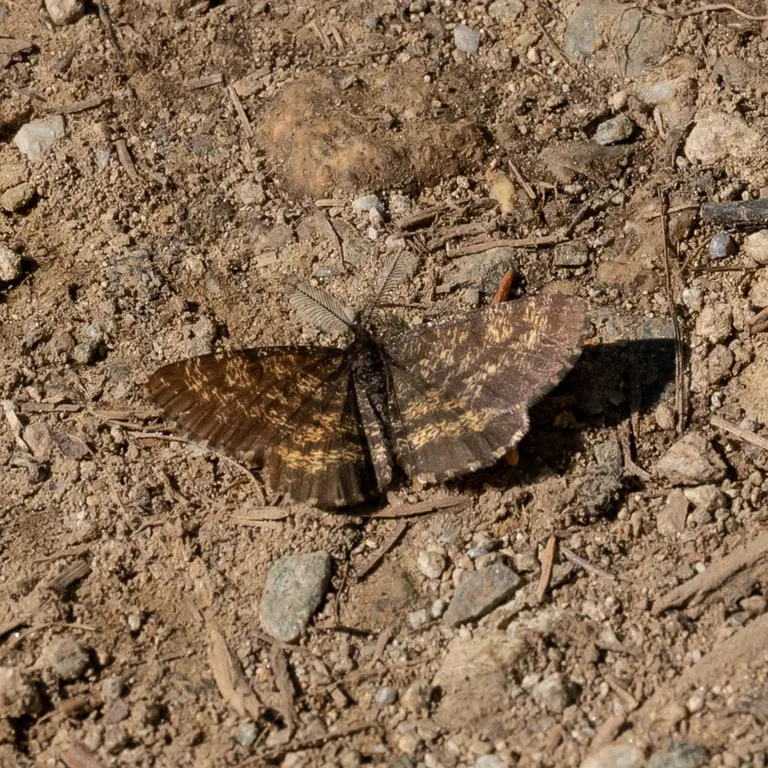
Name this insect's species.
Ematurga atomaria
